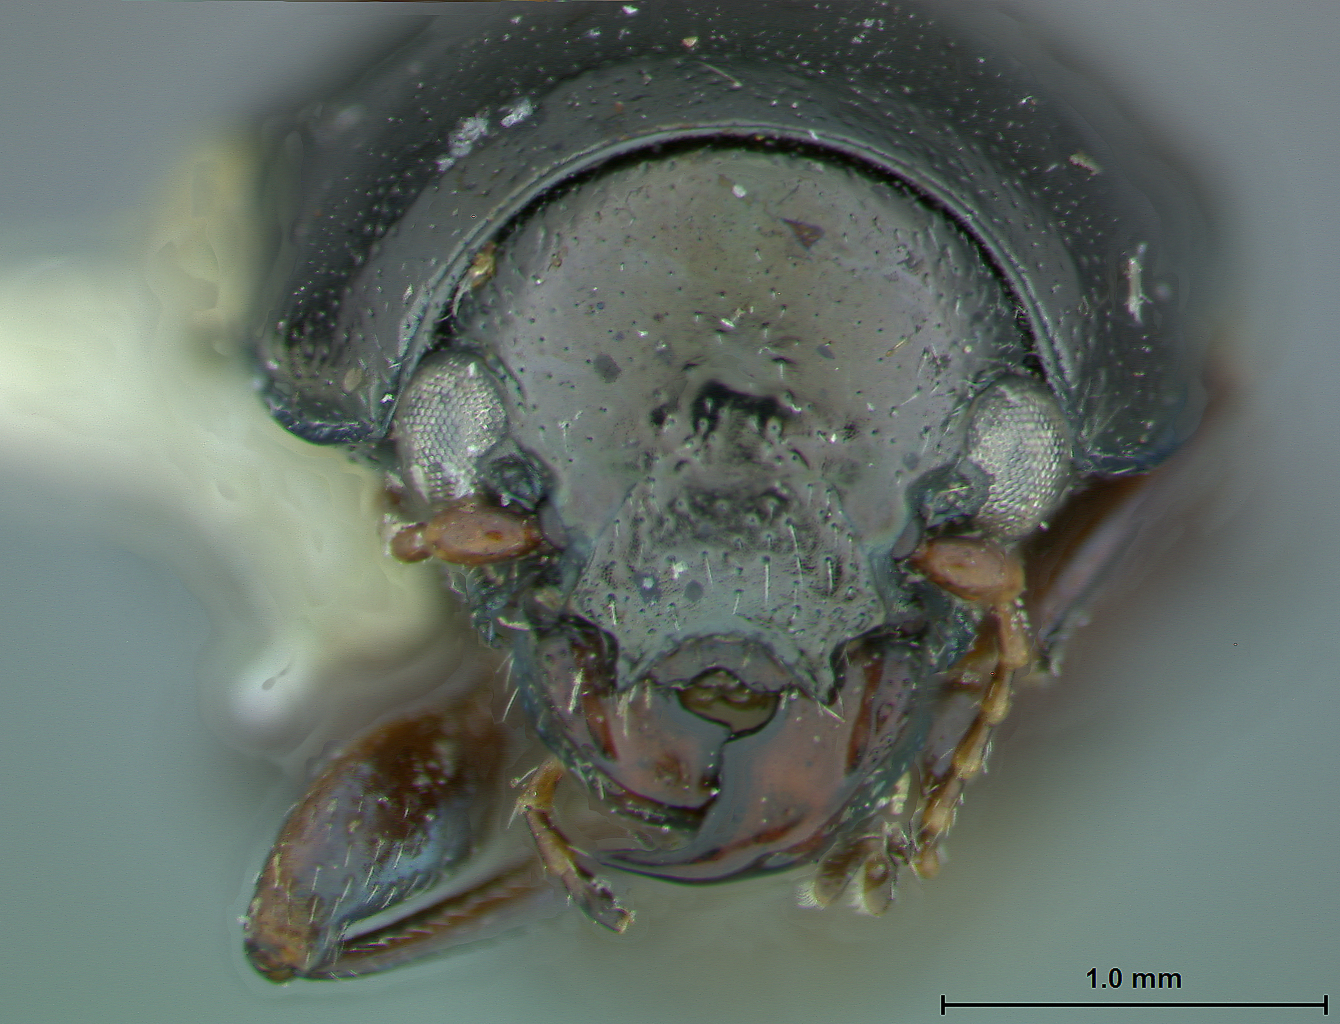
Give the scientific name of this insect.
Metaparia prosopis
